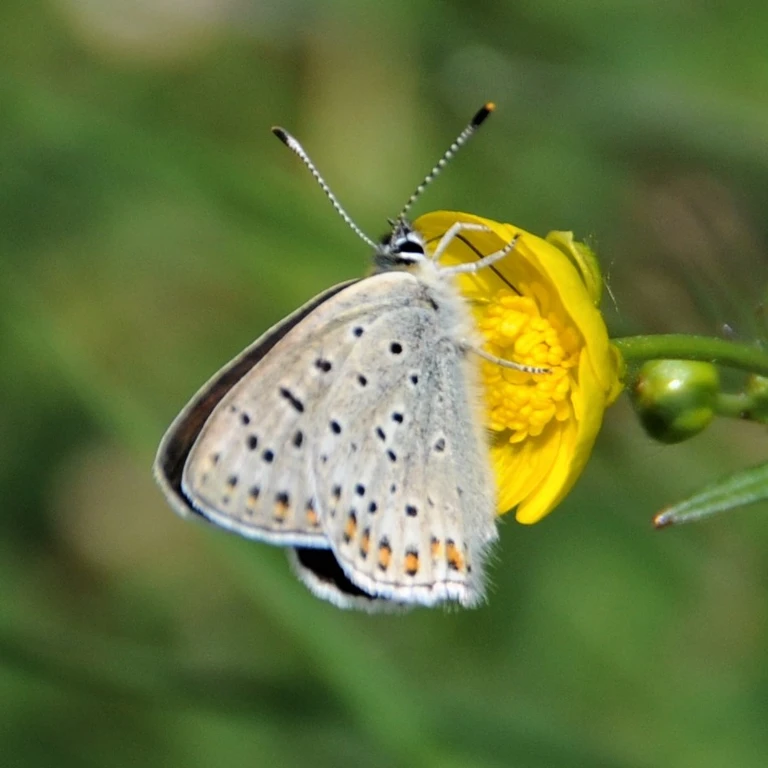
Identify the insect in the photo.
Lycaena tityrus (also Loweia tityrus)
